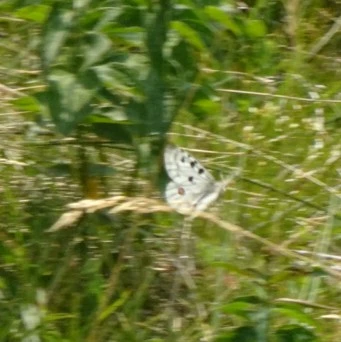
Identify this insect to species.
Parnassius apollo
